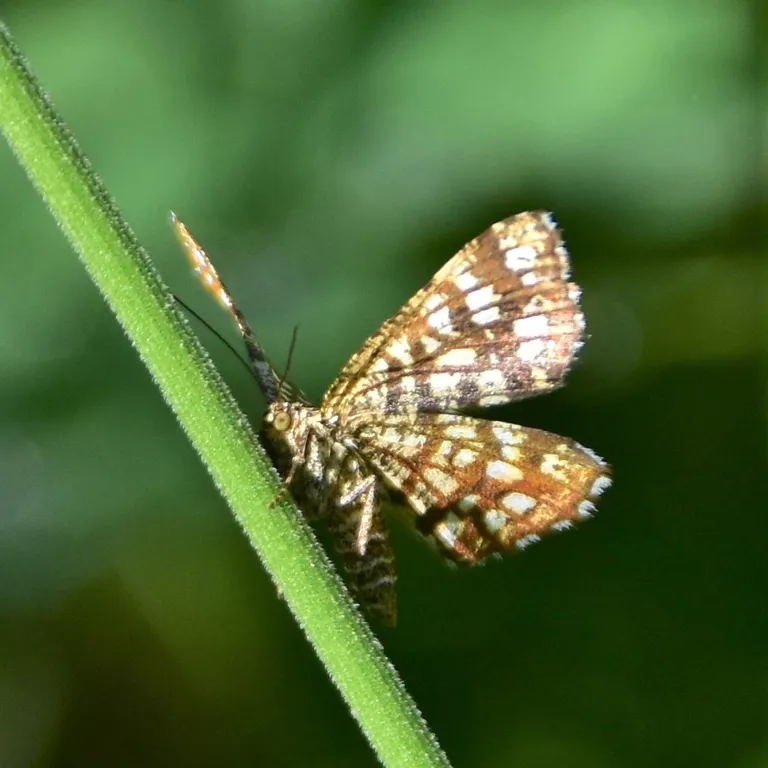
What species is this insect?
Chiasmia clathrata
